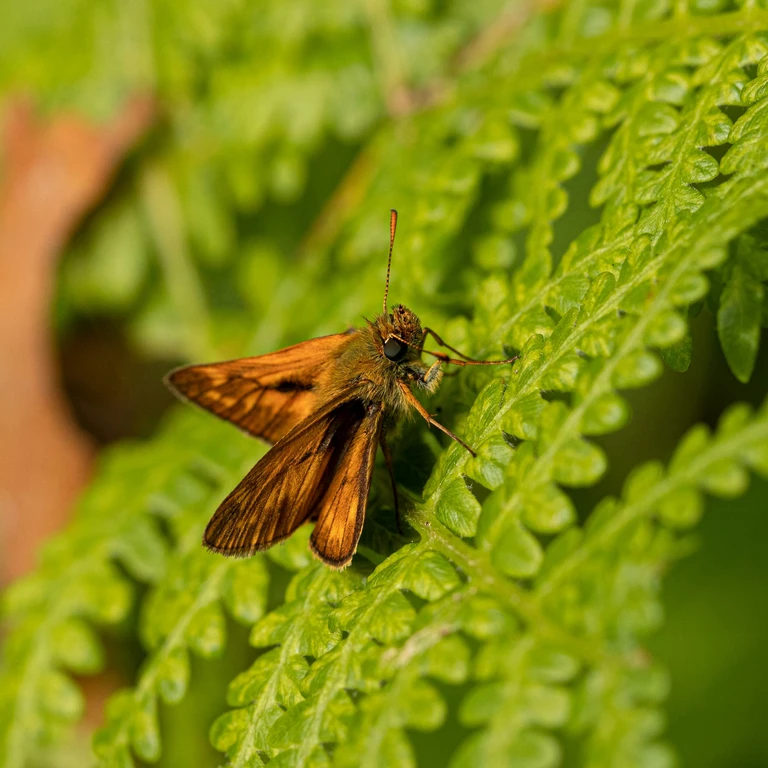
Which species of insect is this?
Ochlodes sylvanus (also Ochlodes venata)
